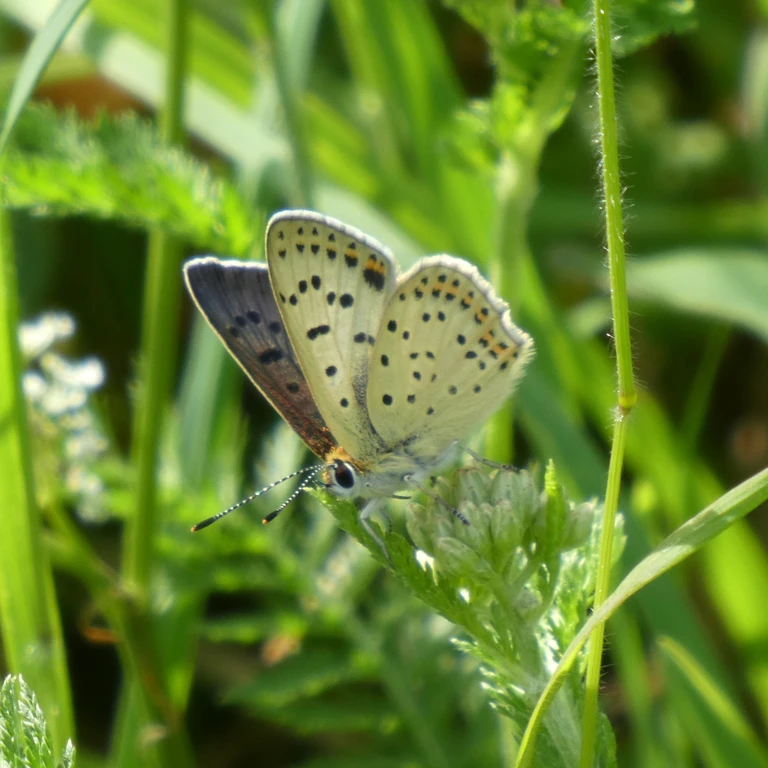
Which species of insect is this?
Lycaena tityrus (also Loweia tityrus)
